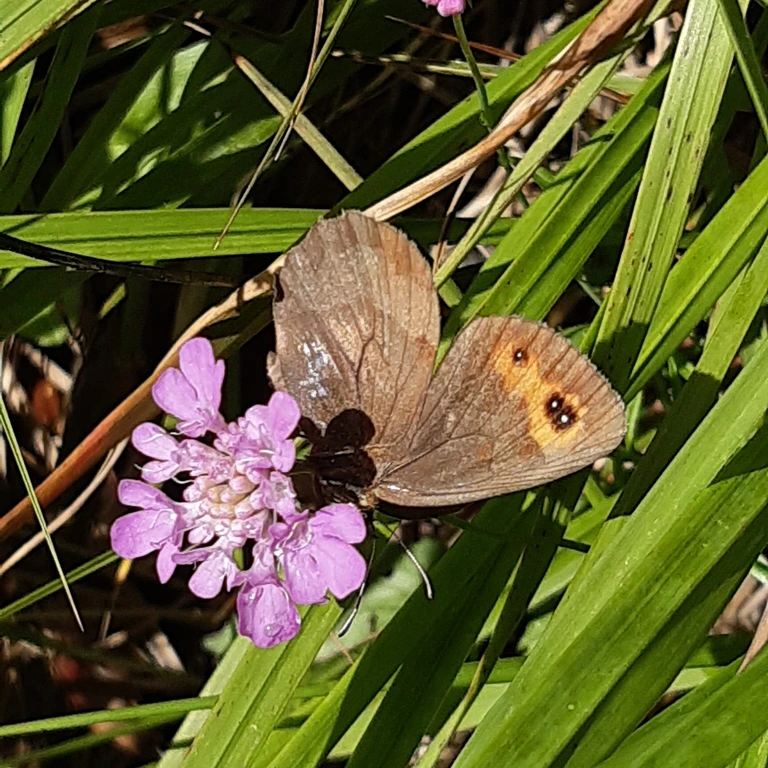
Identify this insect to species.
Erebia aethiops
